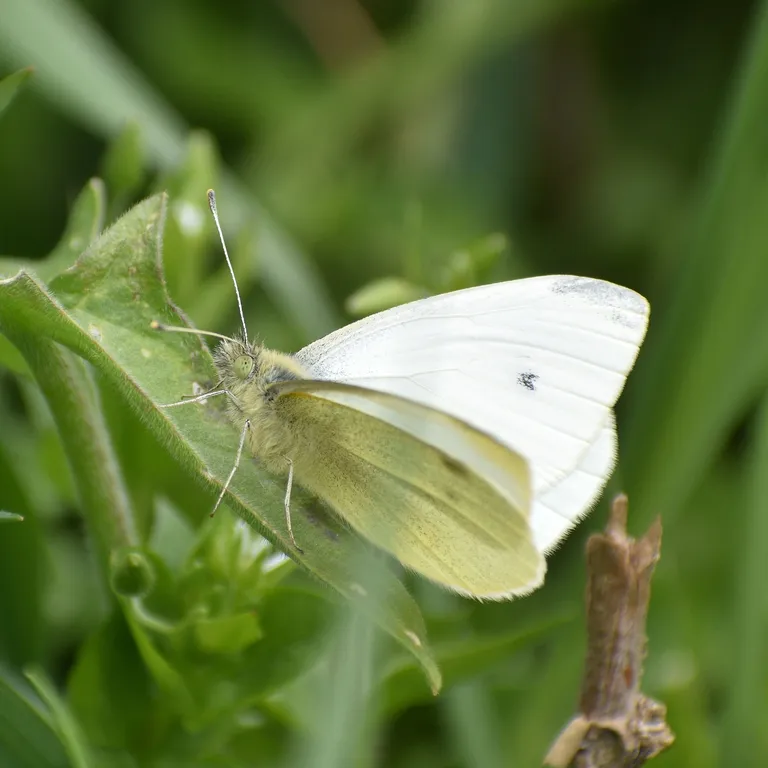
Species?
Pieris rapae
